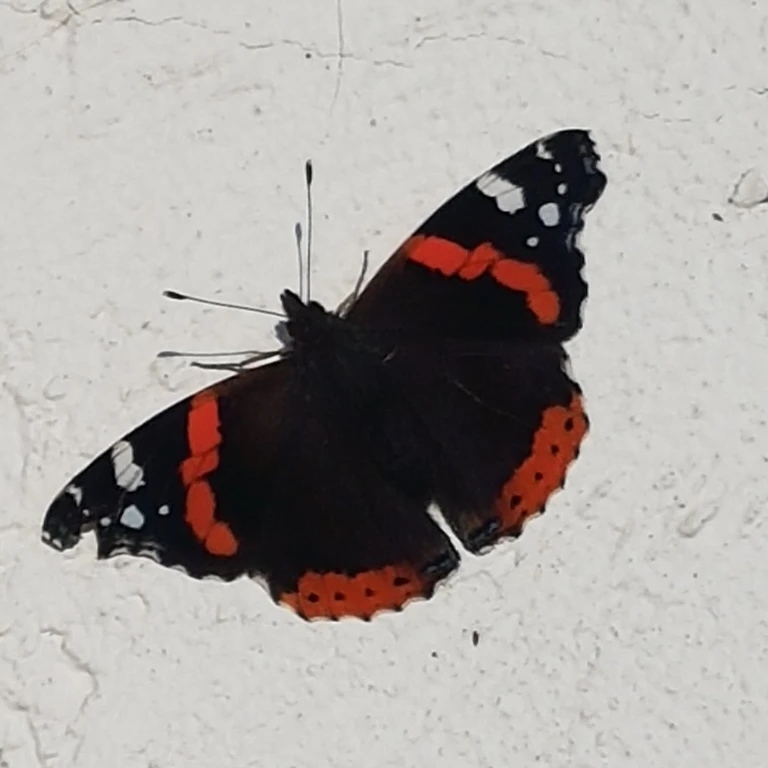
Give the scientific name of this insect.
Vanessa atalanta
